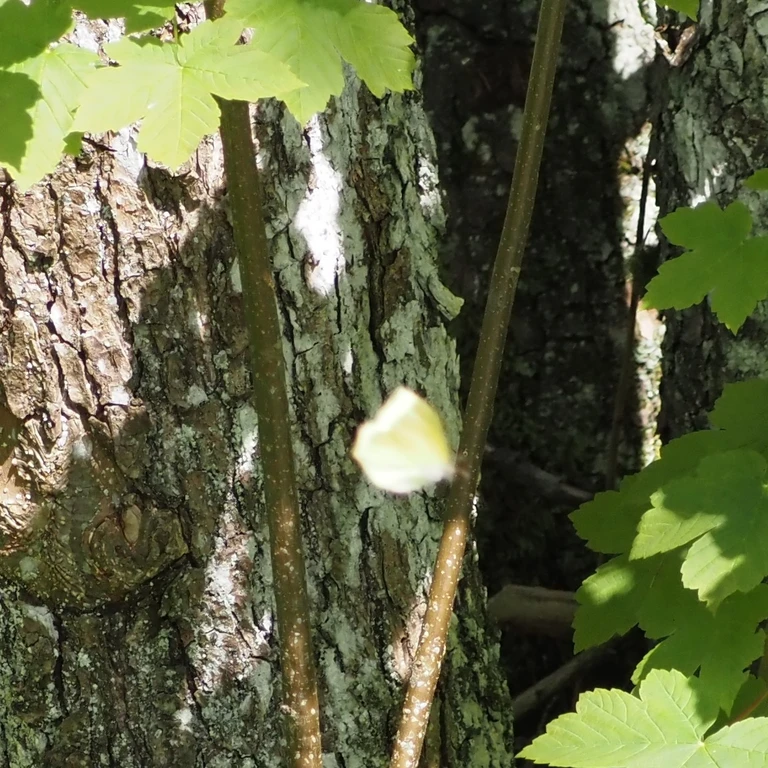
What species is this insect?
Gonepteryx rhamni
